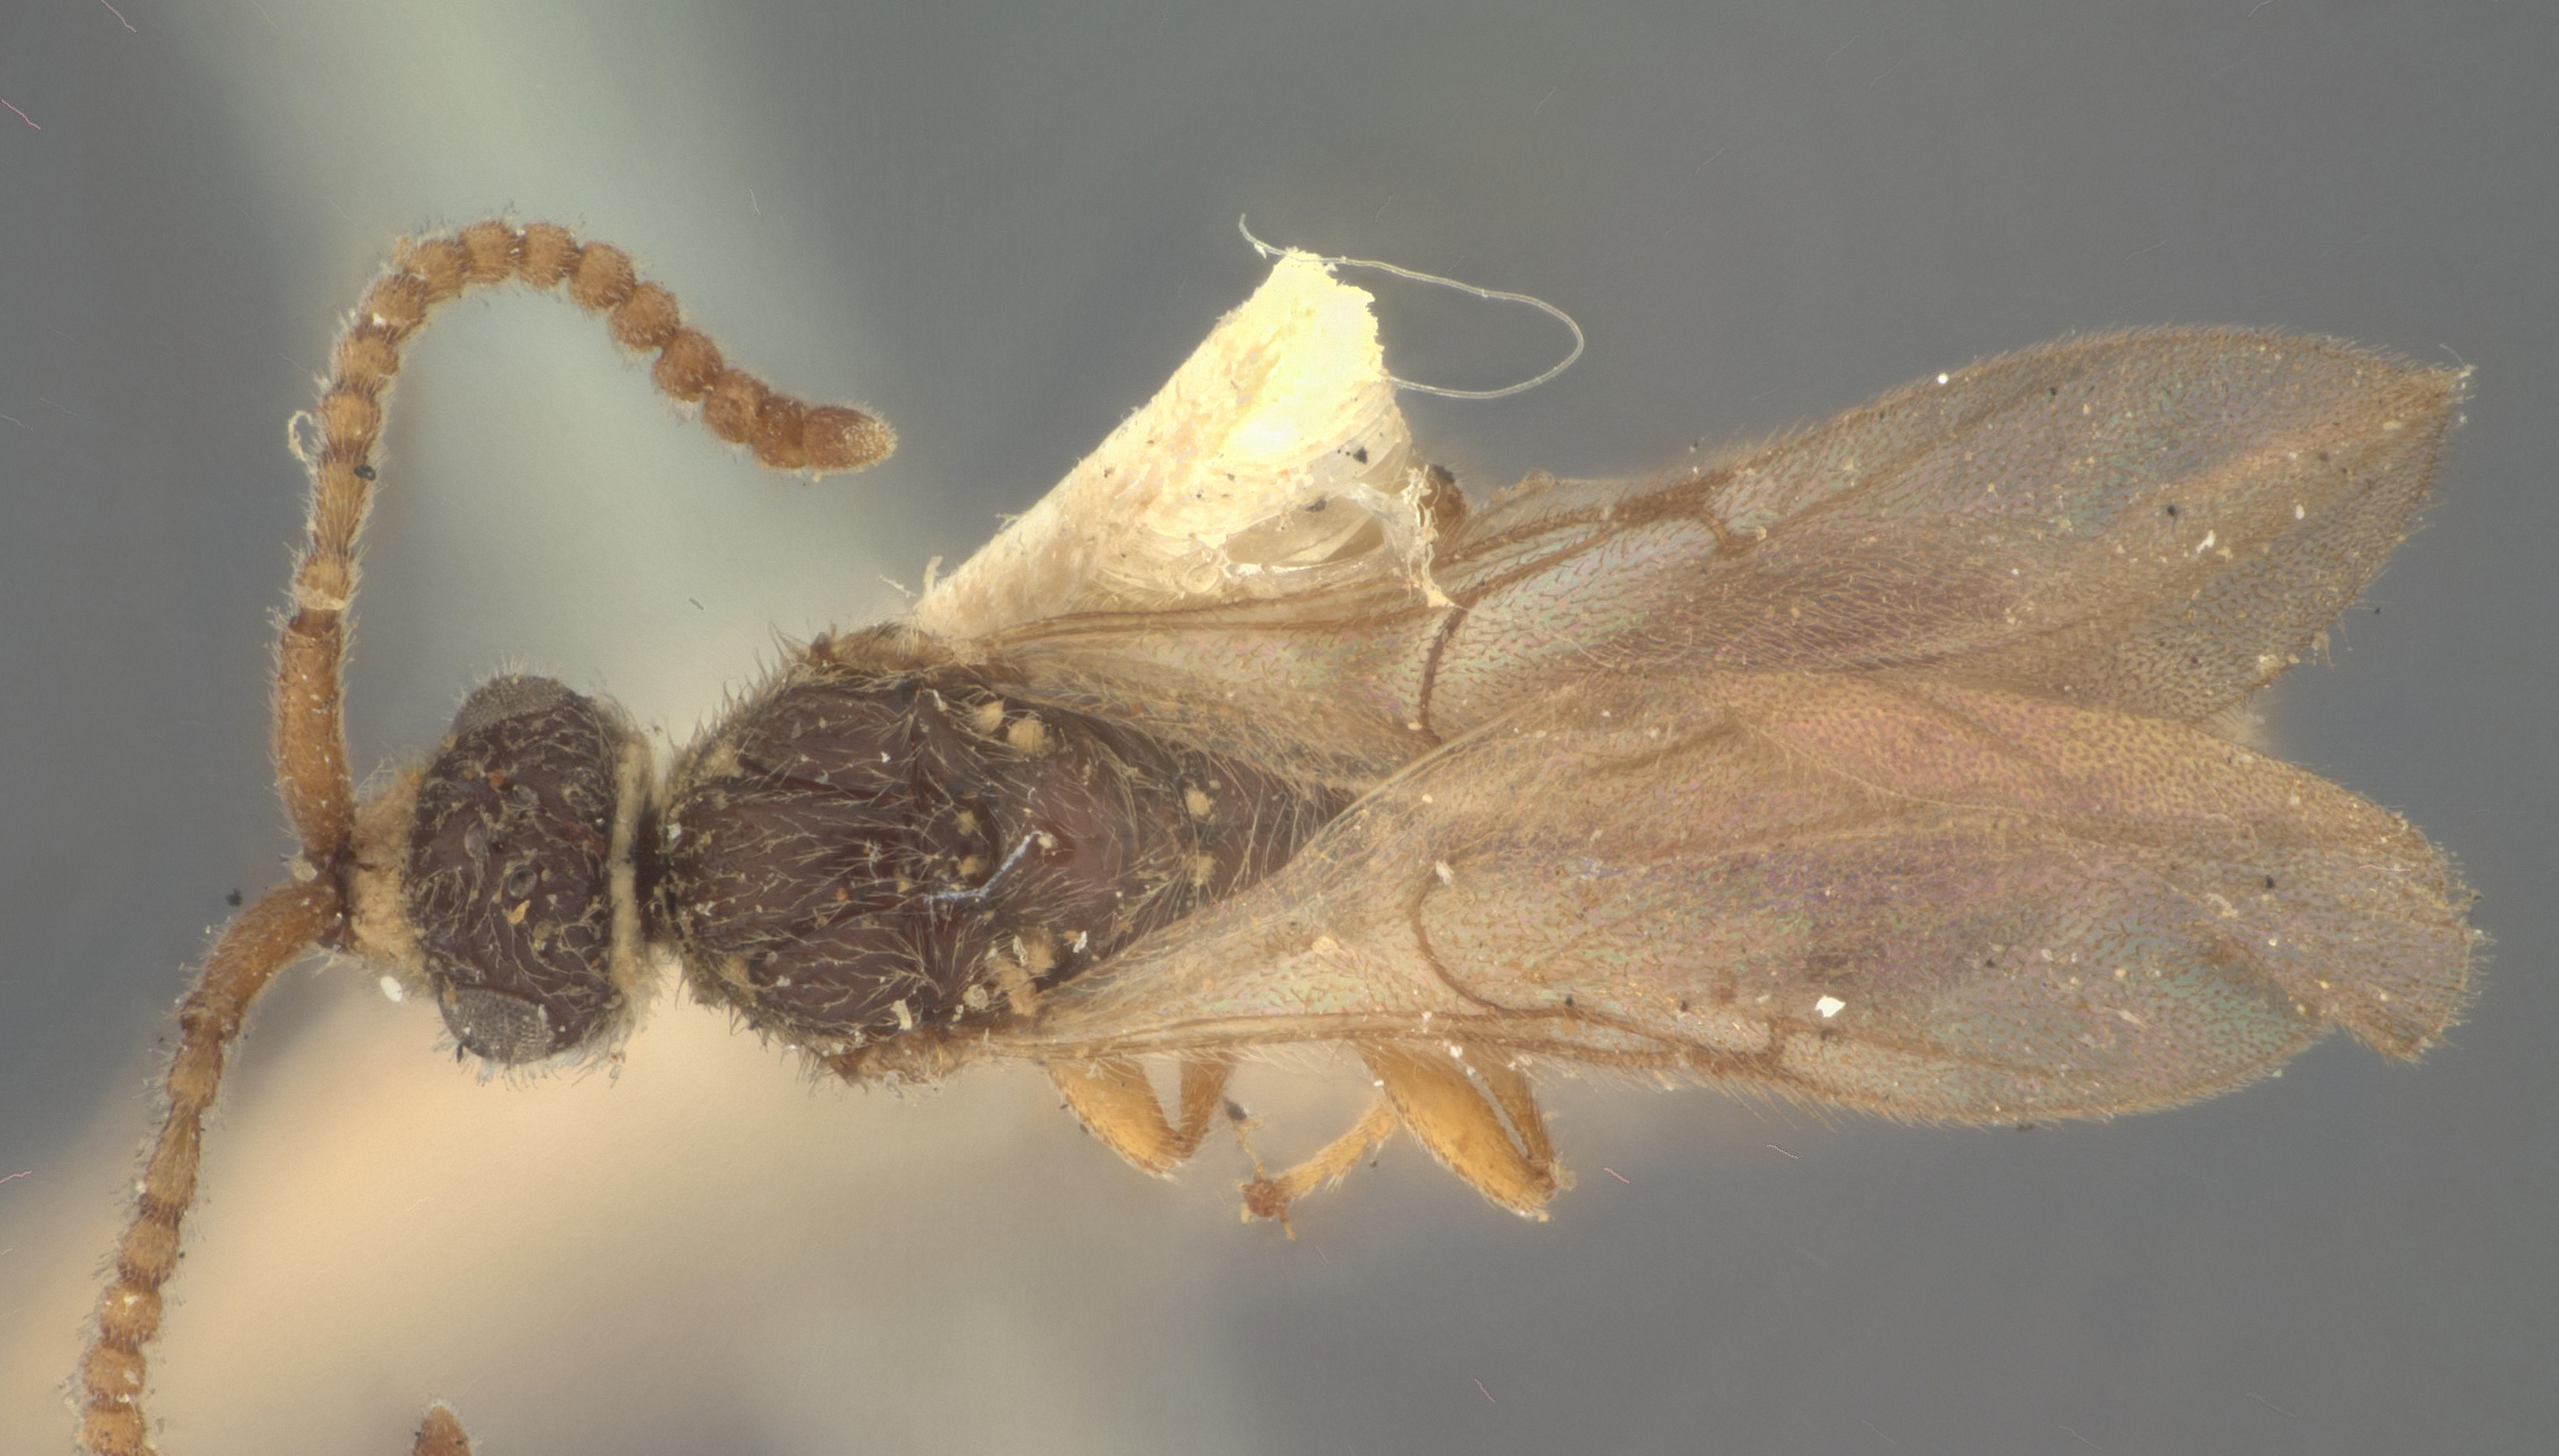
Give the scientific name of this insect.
Zygota texana
